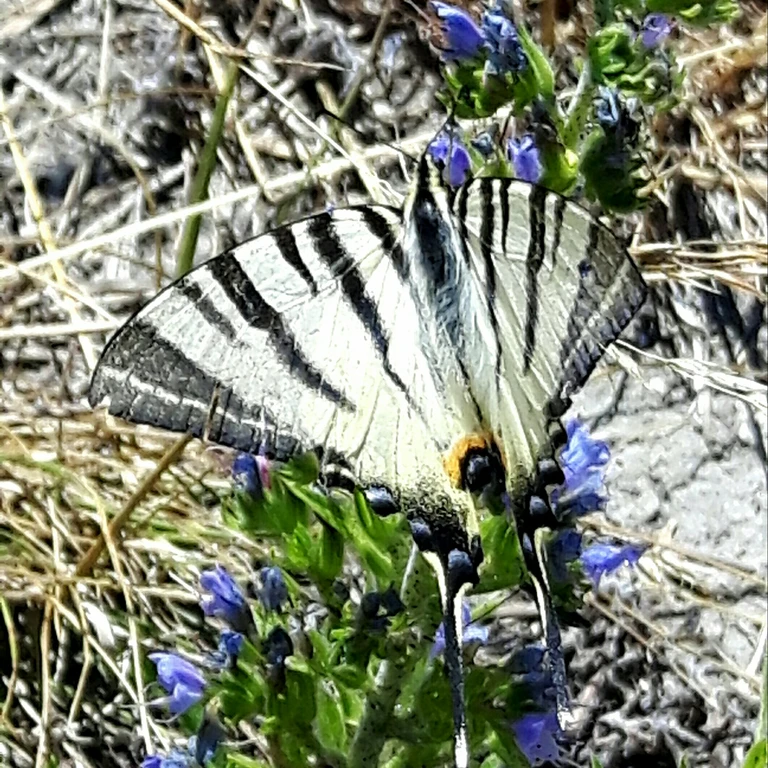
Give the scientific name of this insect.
Iphiclides podalirius
